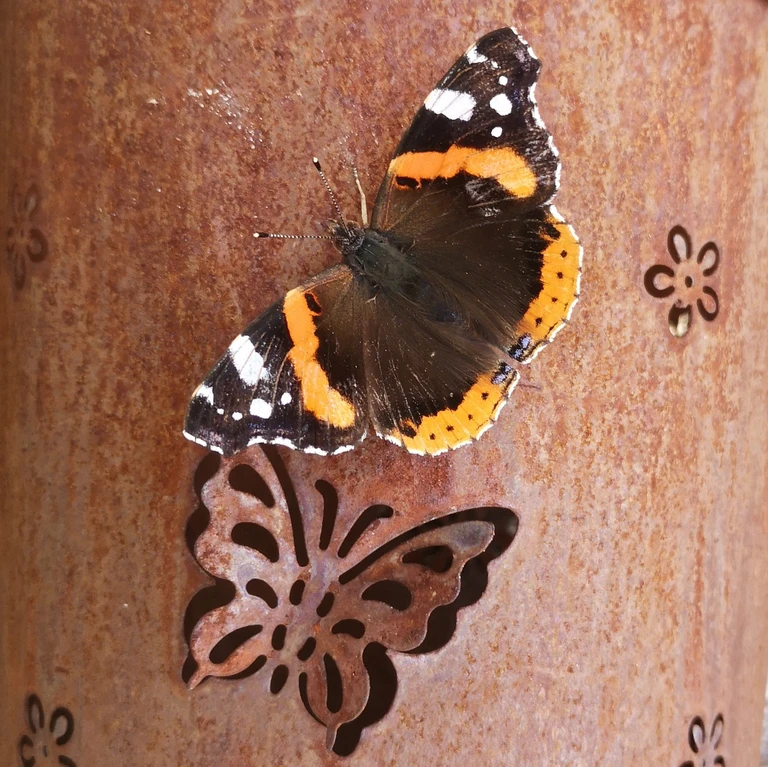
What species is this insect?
Vanessa atalanta
